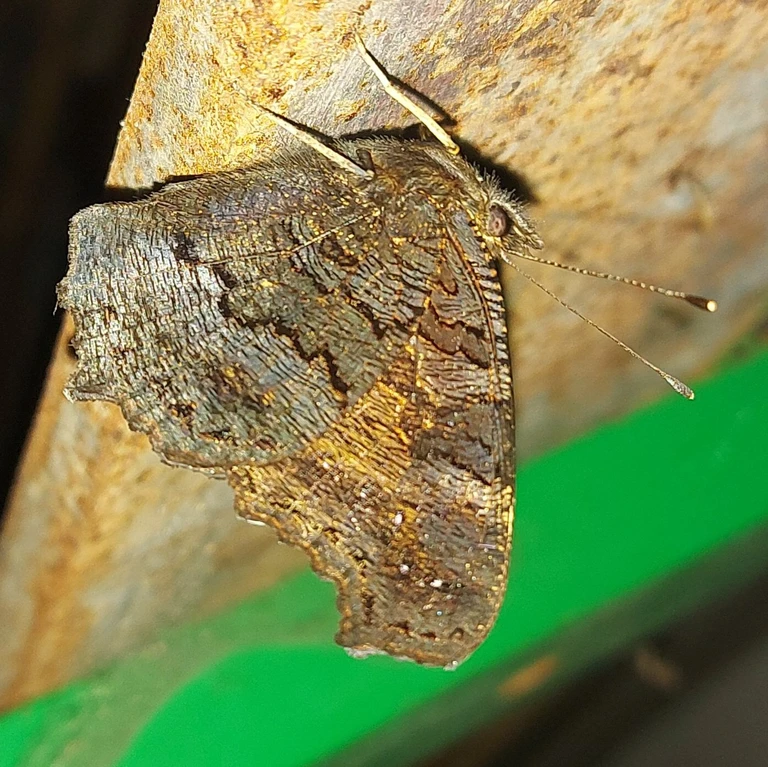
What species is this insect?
Aglais io
